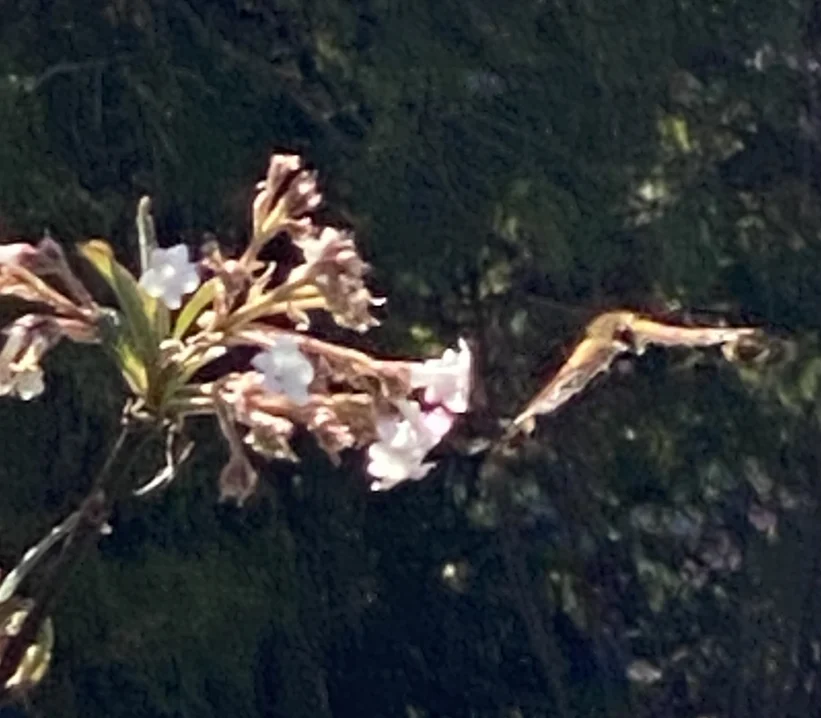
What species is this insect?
Aglais io
